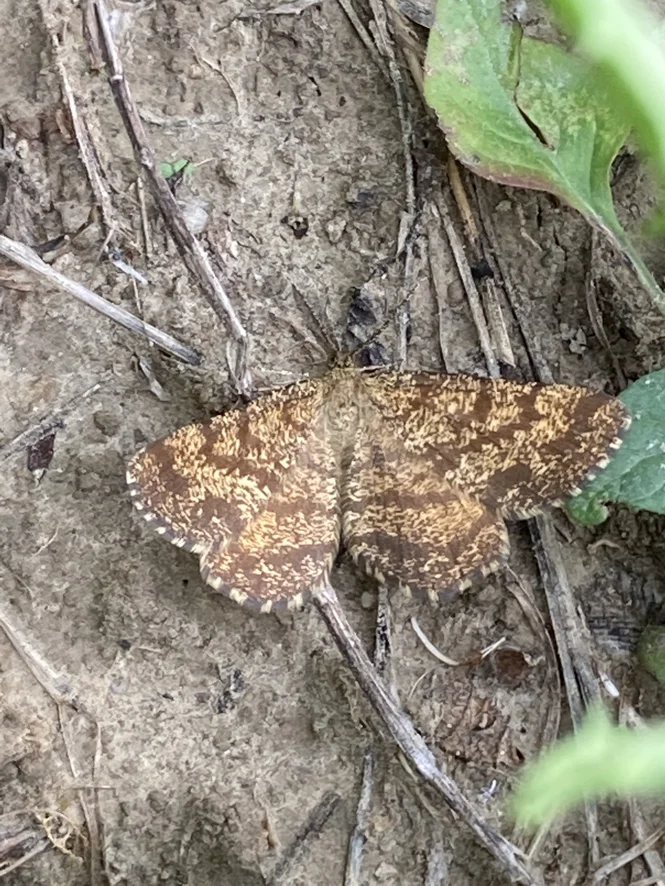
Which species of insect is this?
Ematurga atomaria
